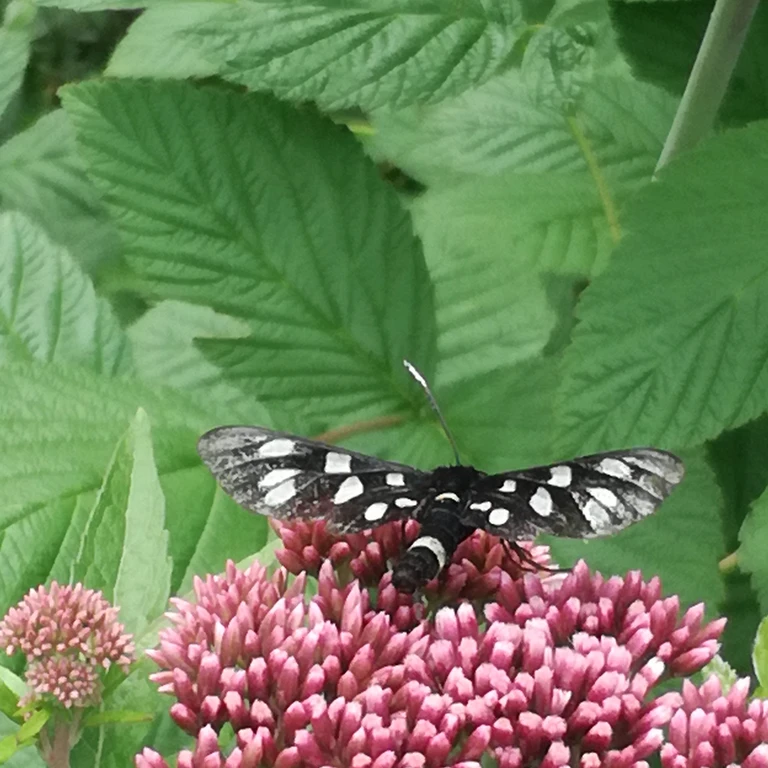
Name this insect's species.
Amata phegea
